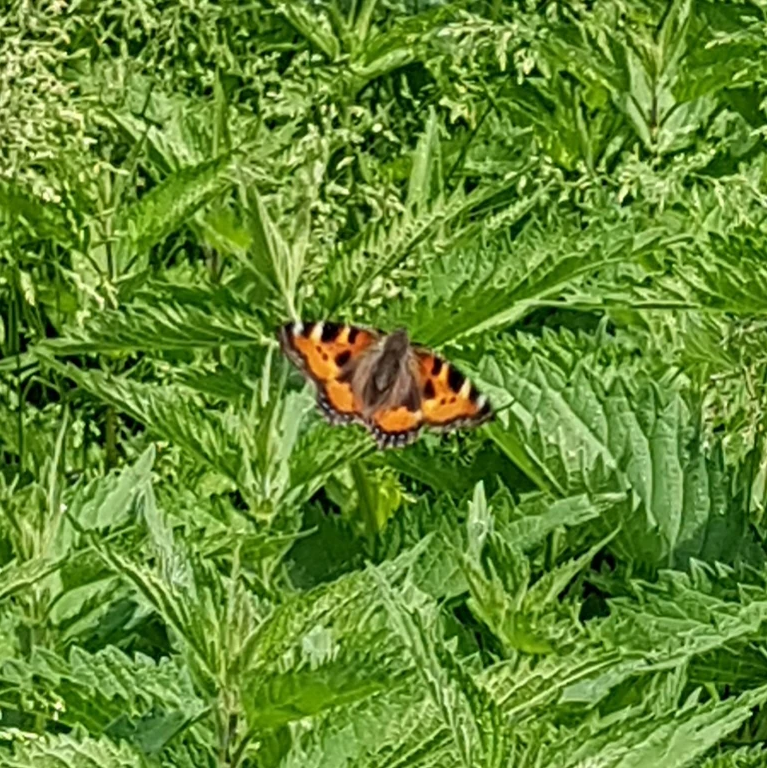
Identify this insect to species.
Aglais urticae
